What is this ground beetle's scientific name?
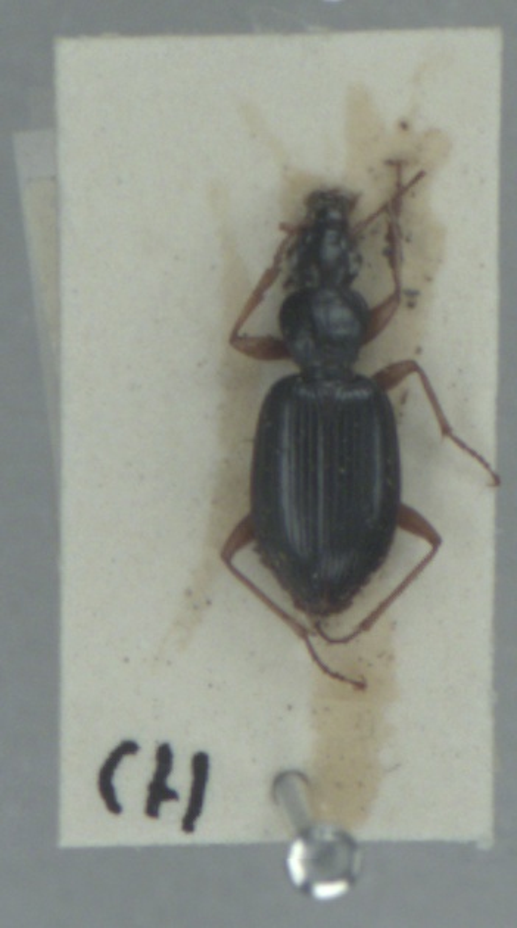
Paranchus albipes
